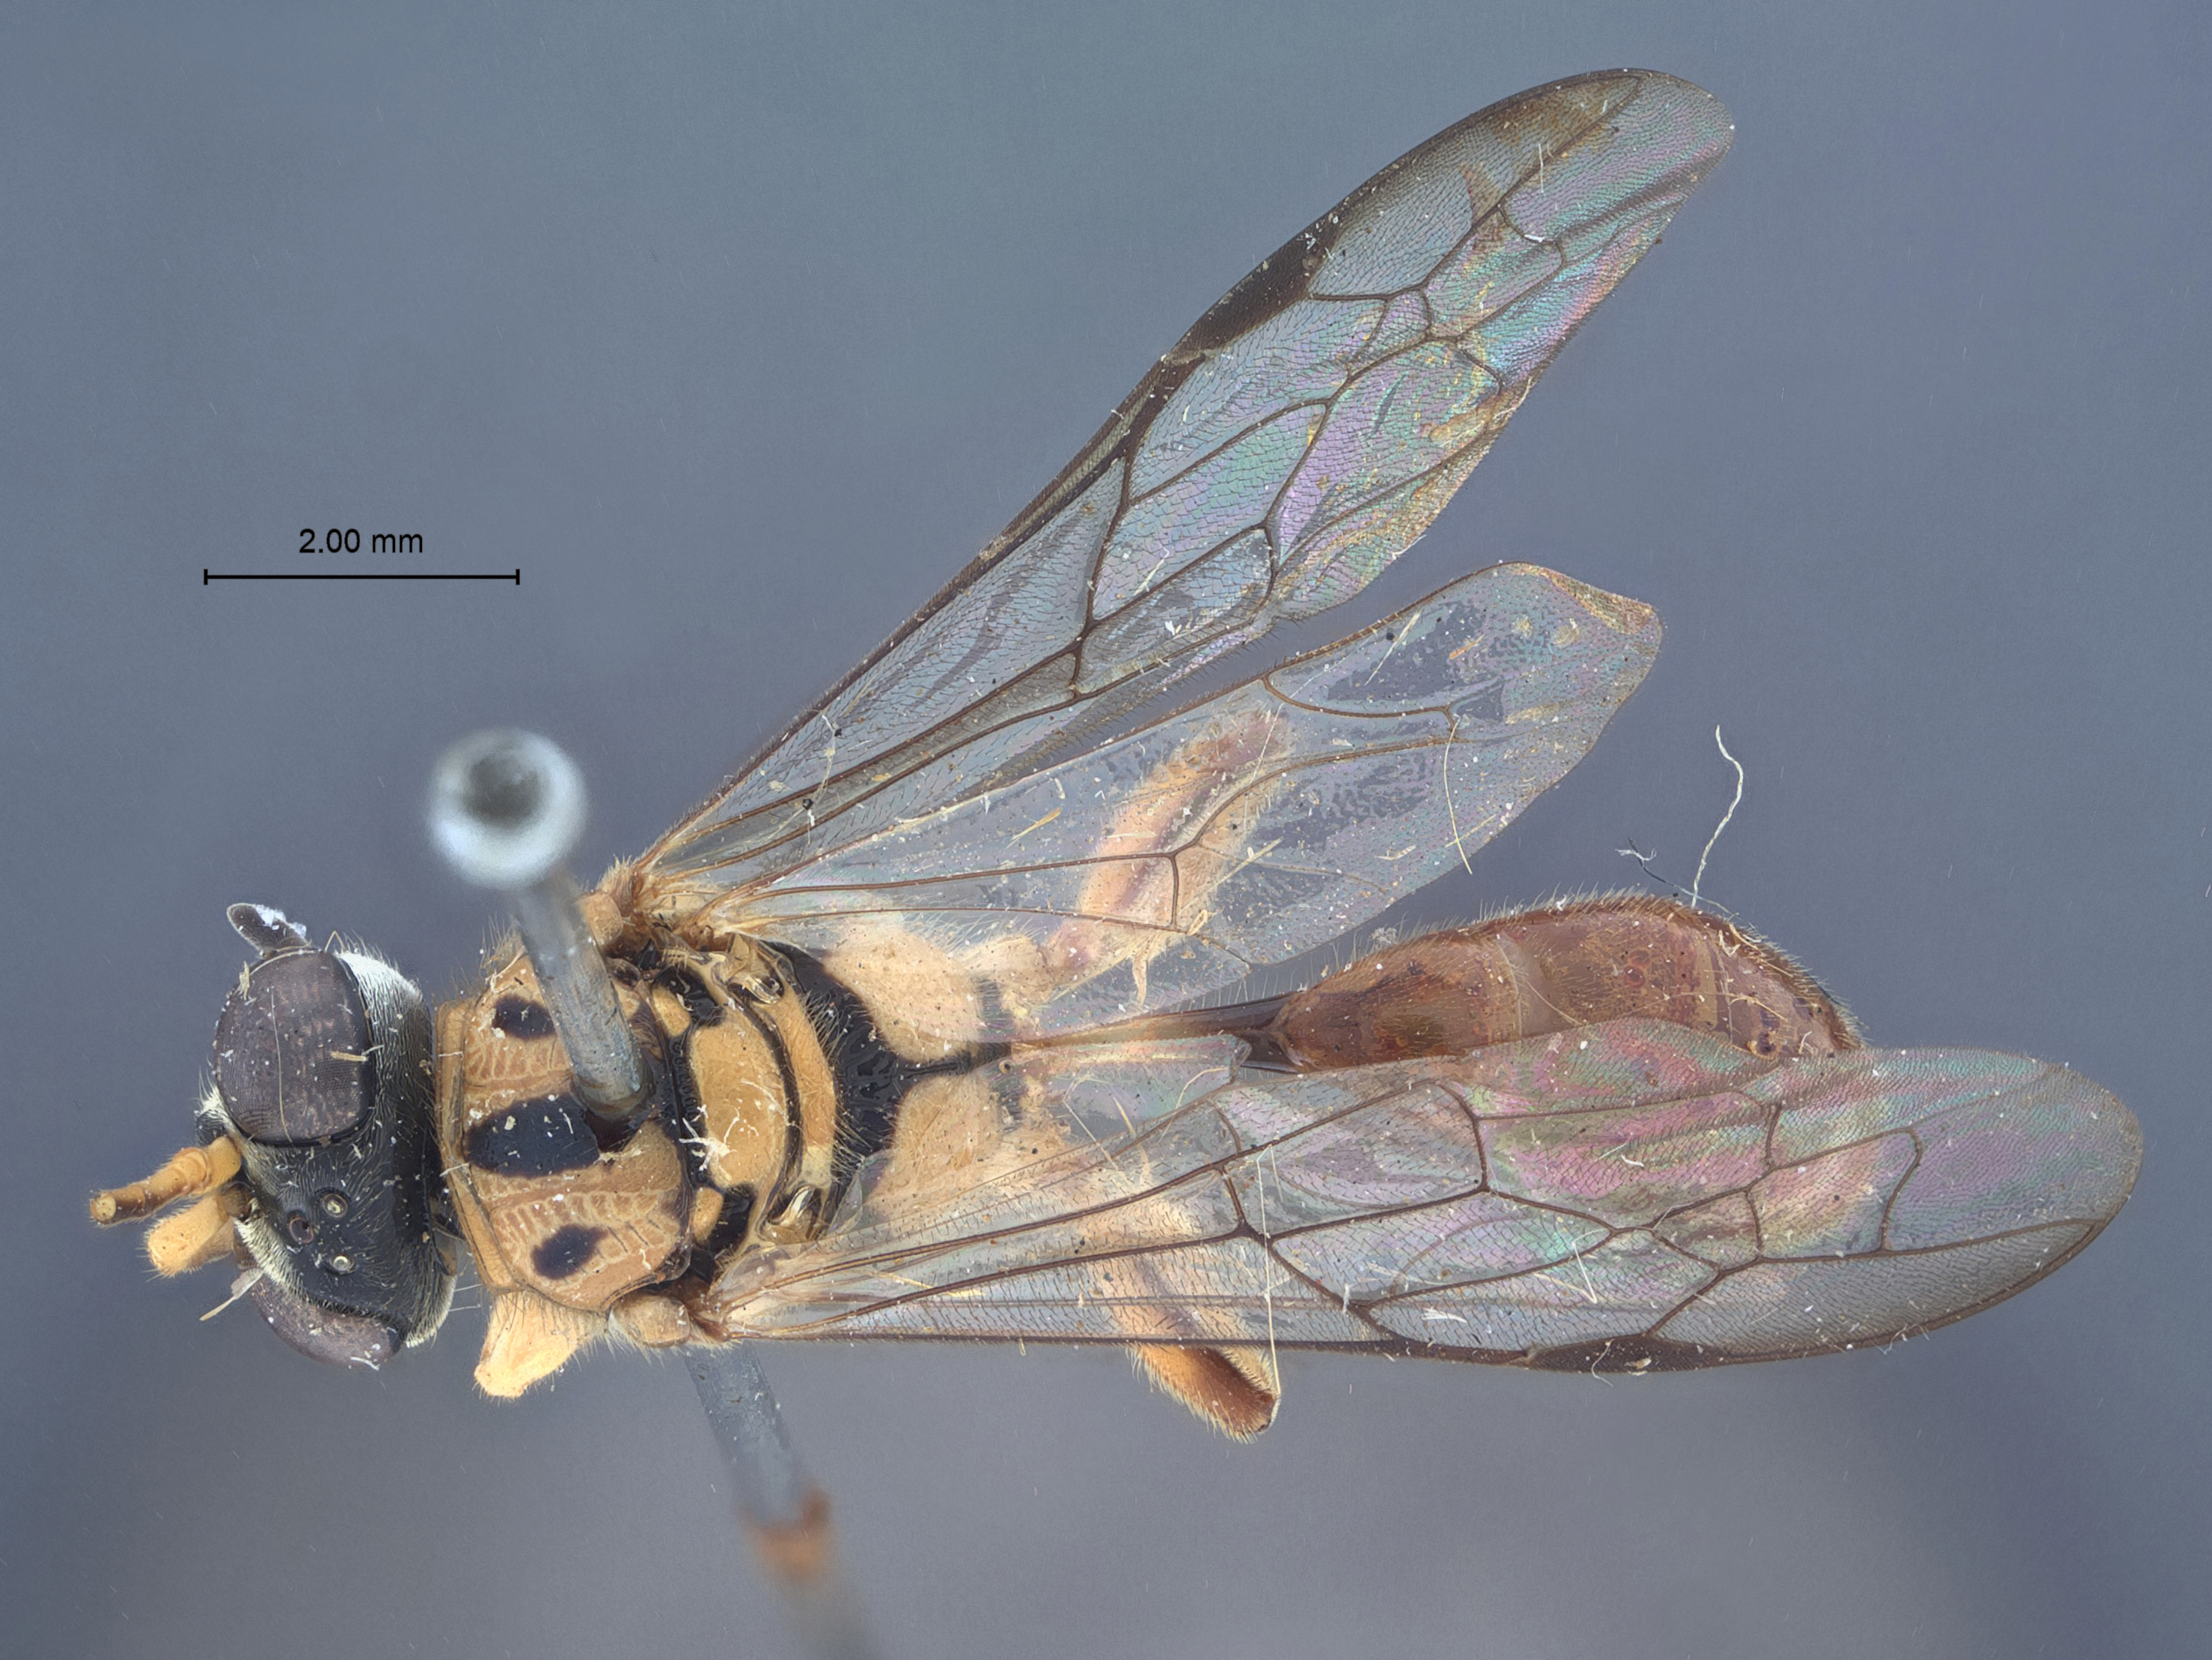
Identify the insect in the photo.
Diodontus ajax
